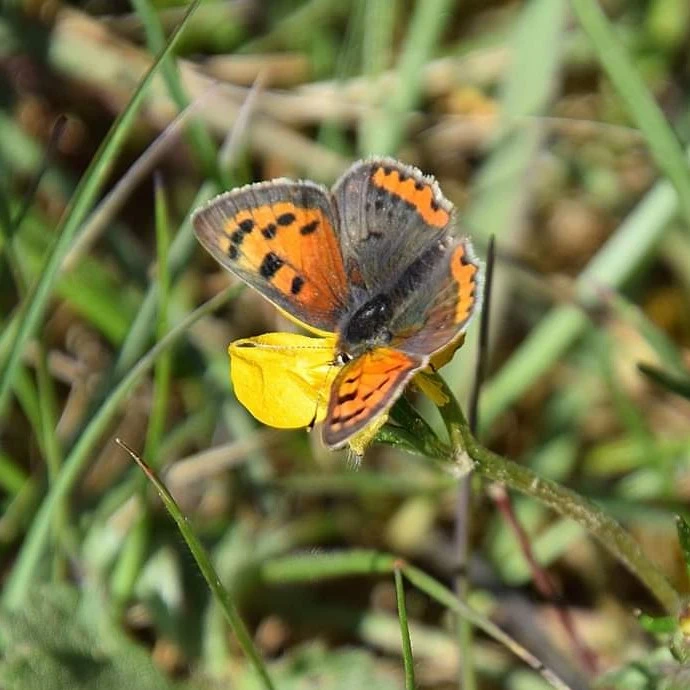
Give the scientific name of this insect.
Lycaena phlaeas
